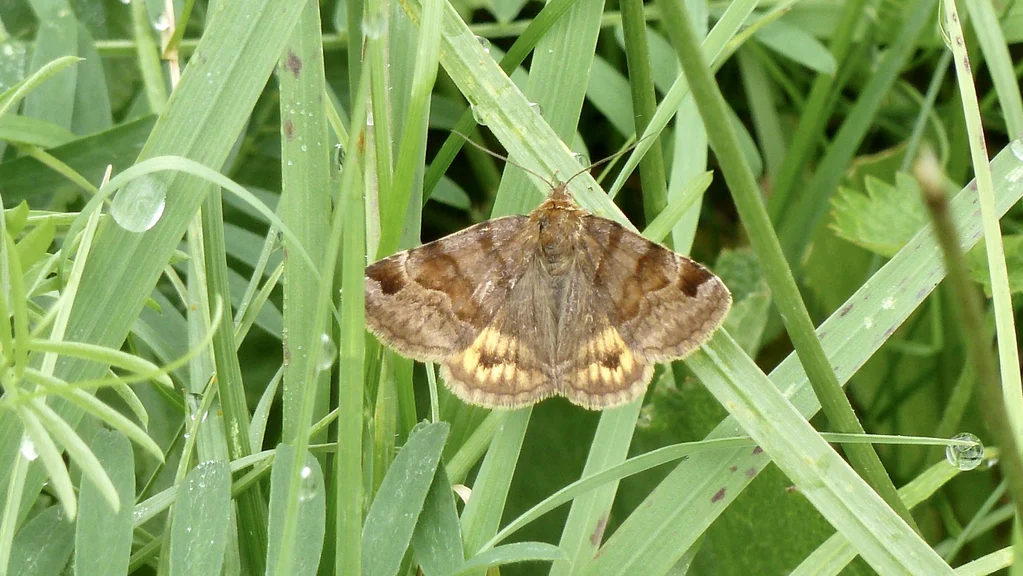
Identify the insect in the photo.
Euclidia glyphica
